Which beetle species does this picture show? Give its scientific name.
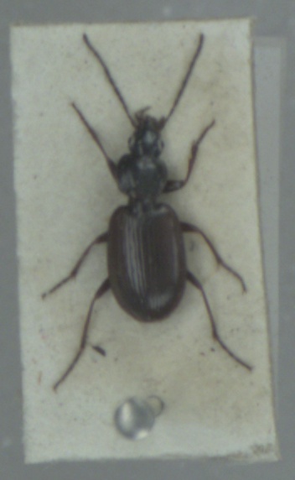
Agonum fuliginosum
